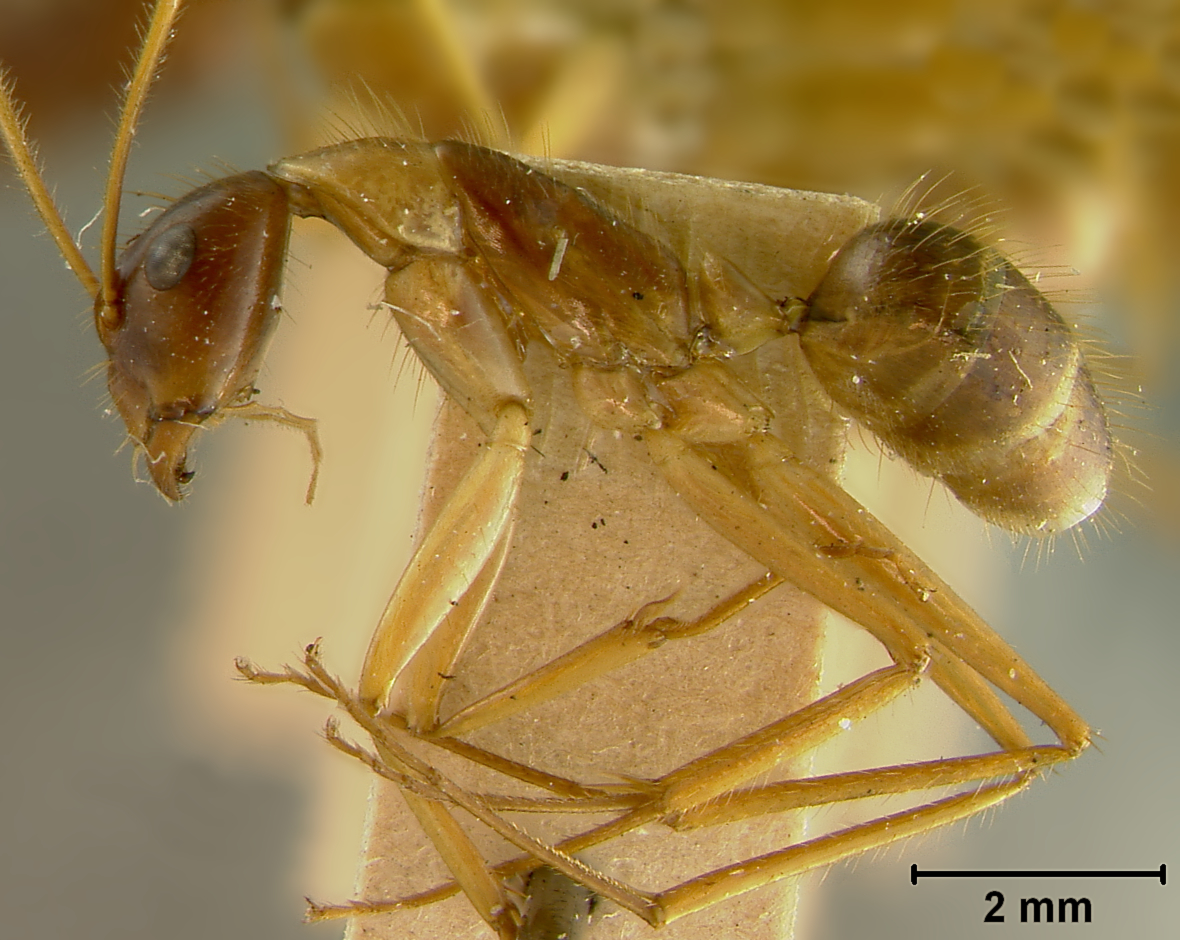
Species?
Camponotus maculatus
